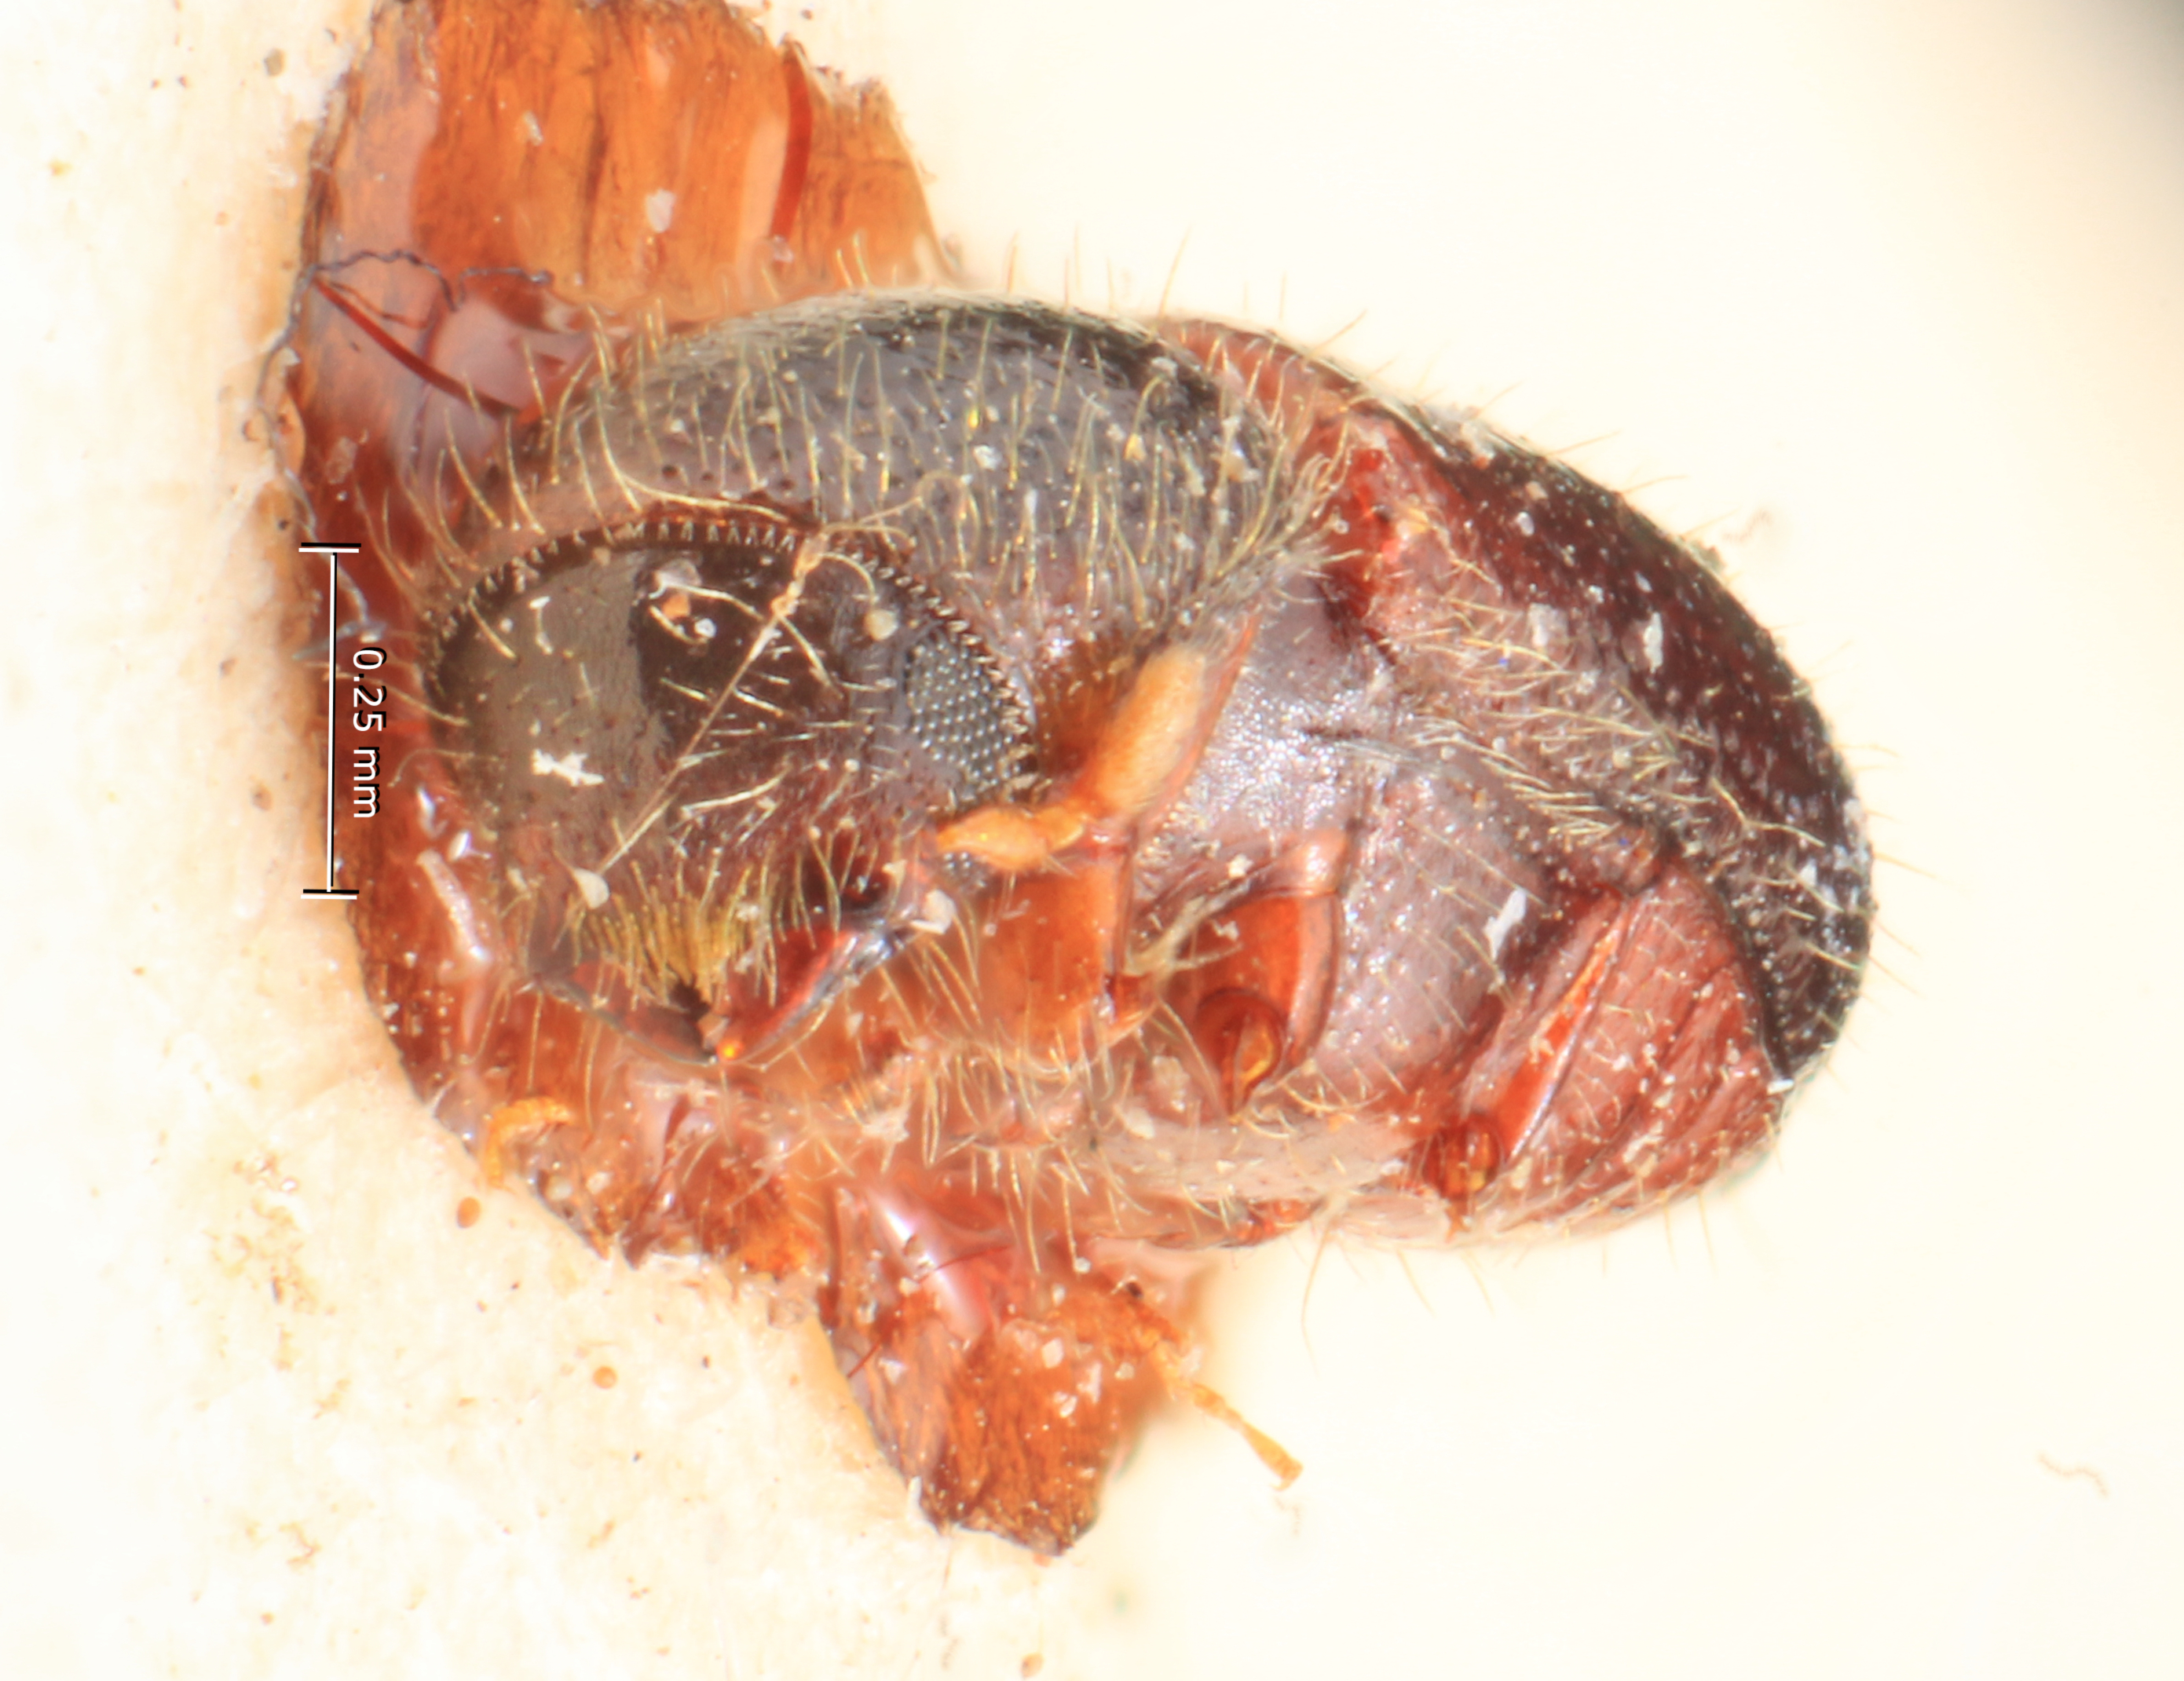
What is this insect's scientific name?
Poecilips oblongus
